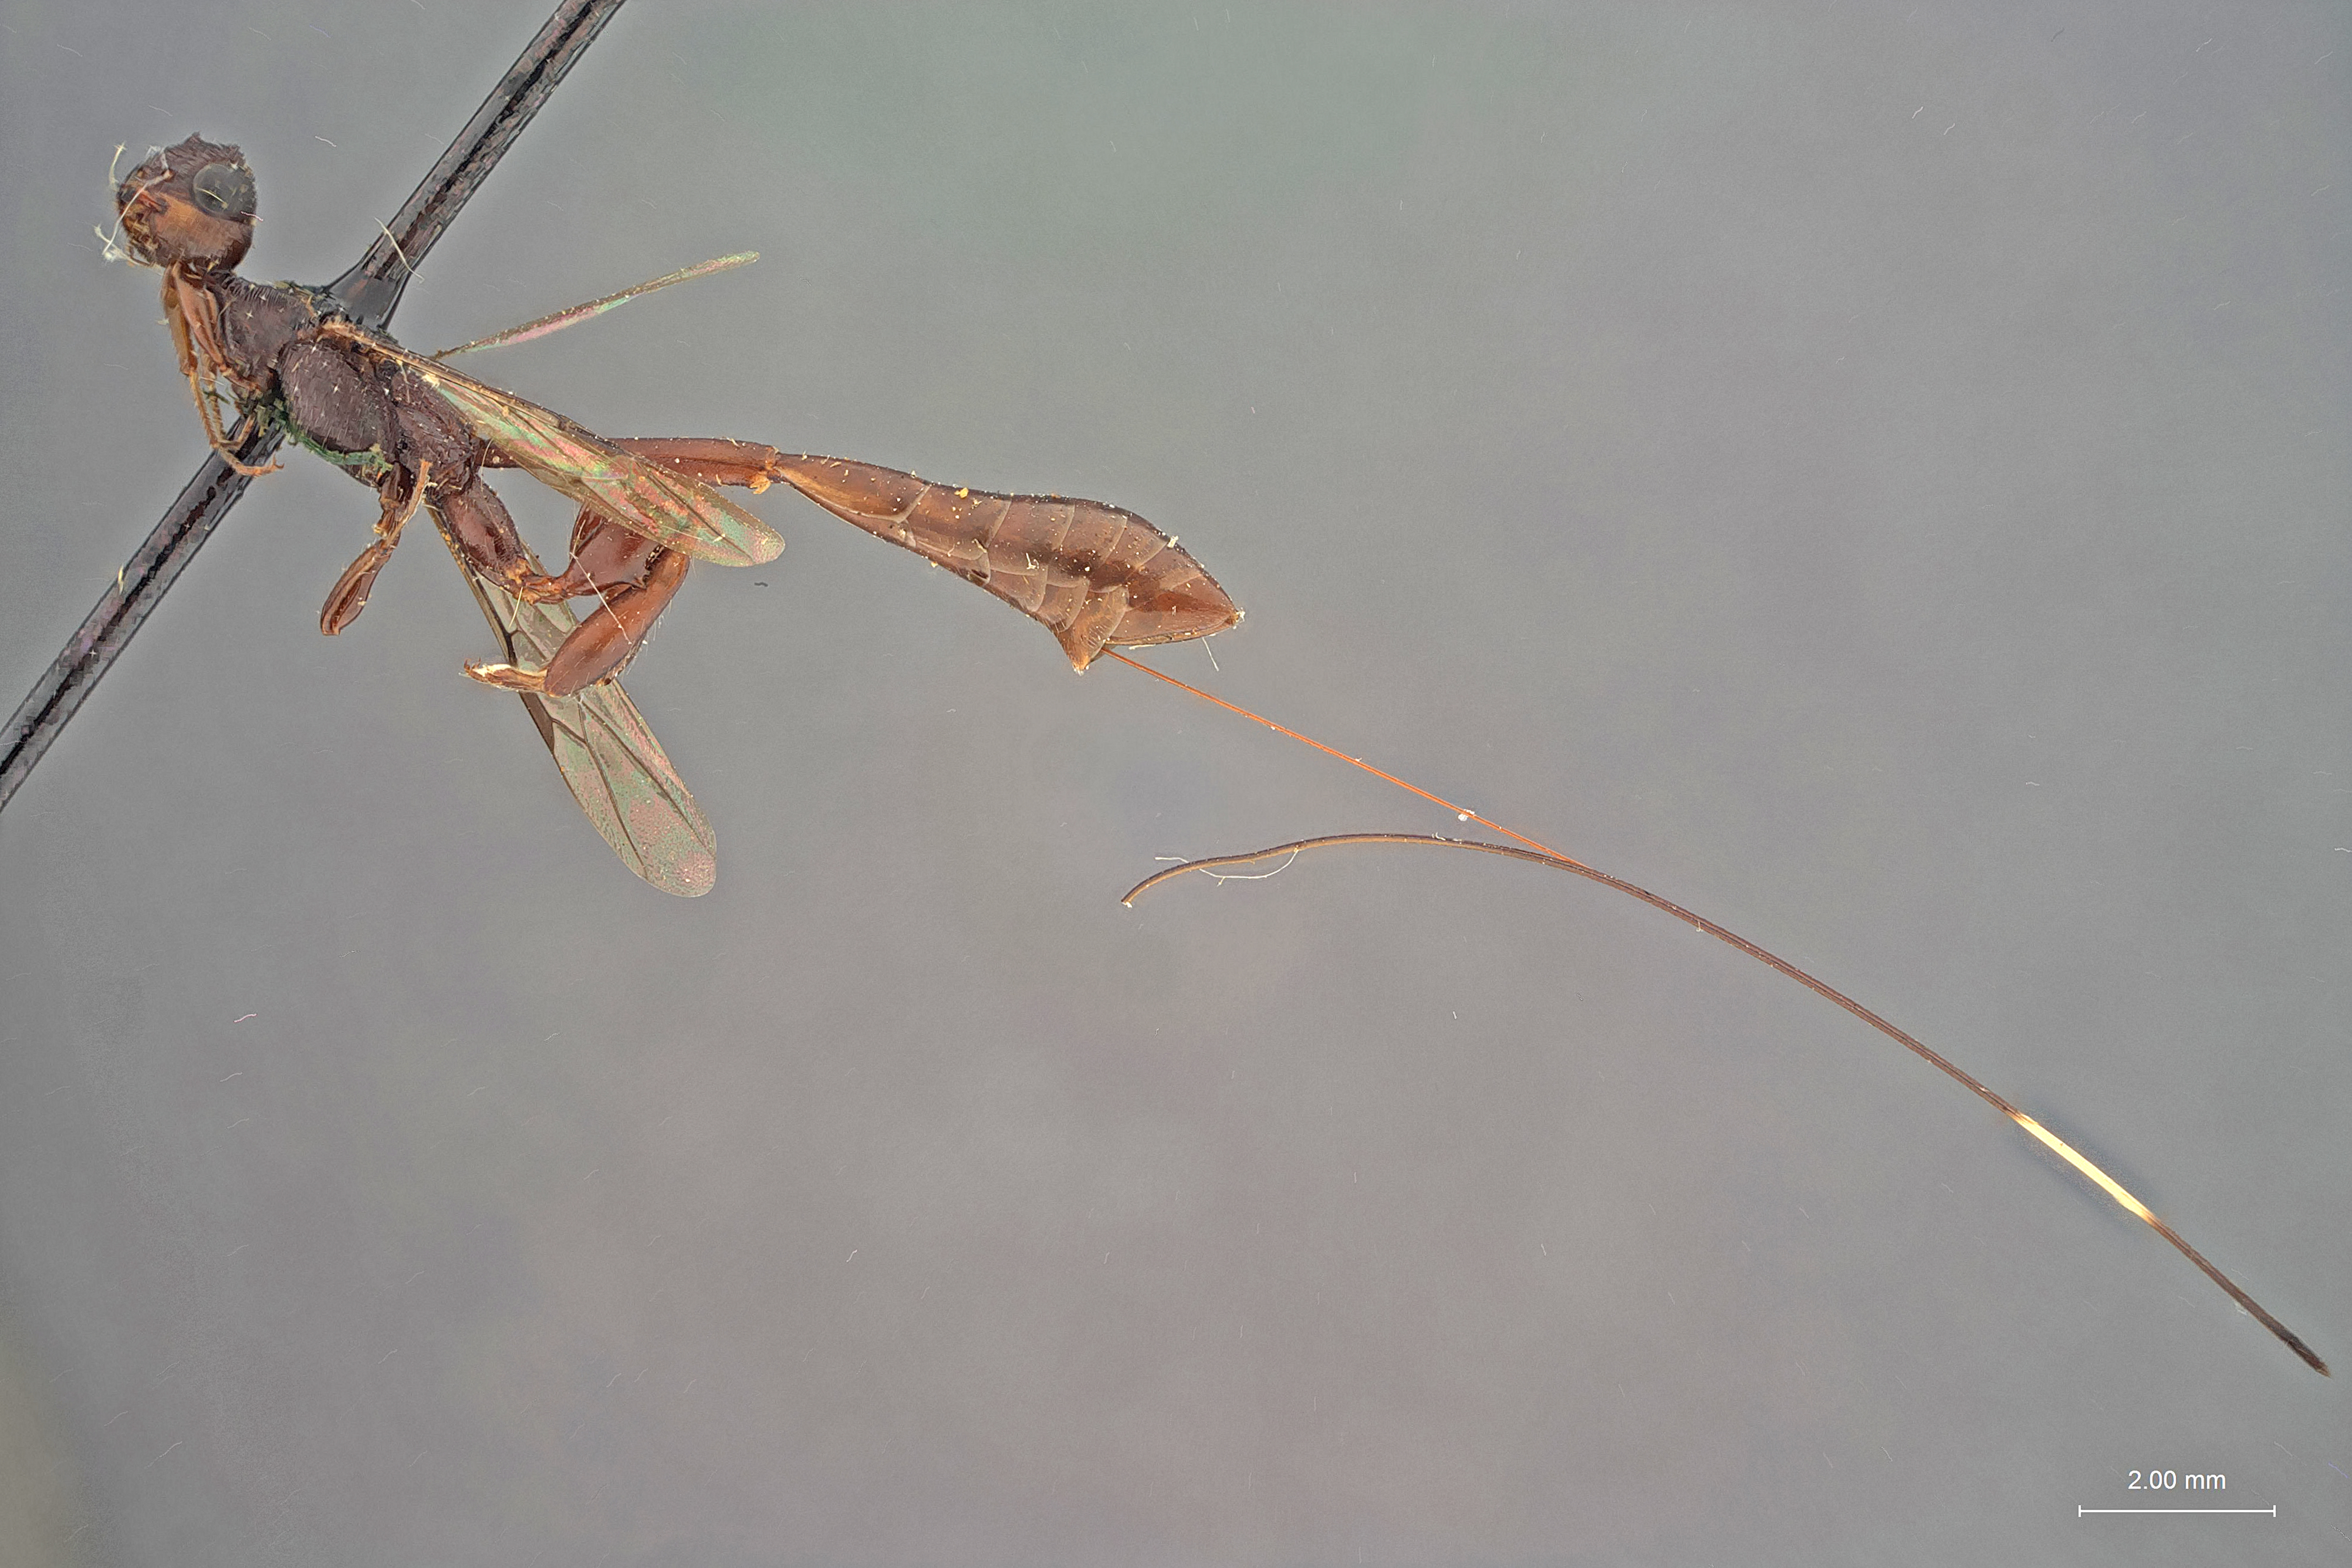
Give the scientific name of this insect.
Megischus californicus
